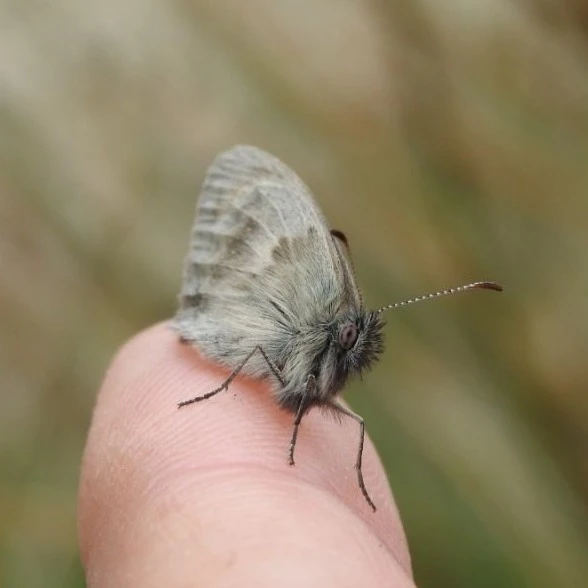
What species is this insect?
Coenonympha pamphilus
